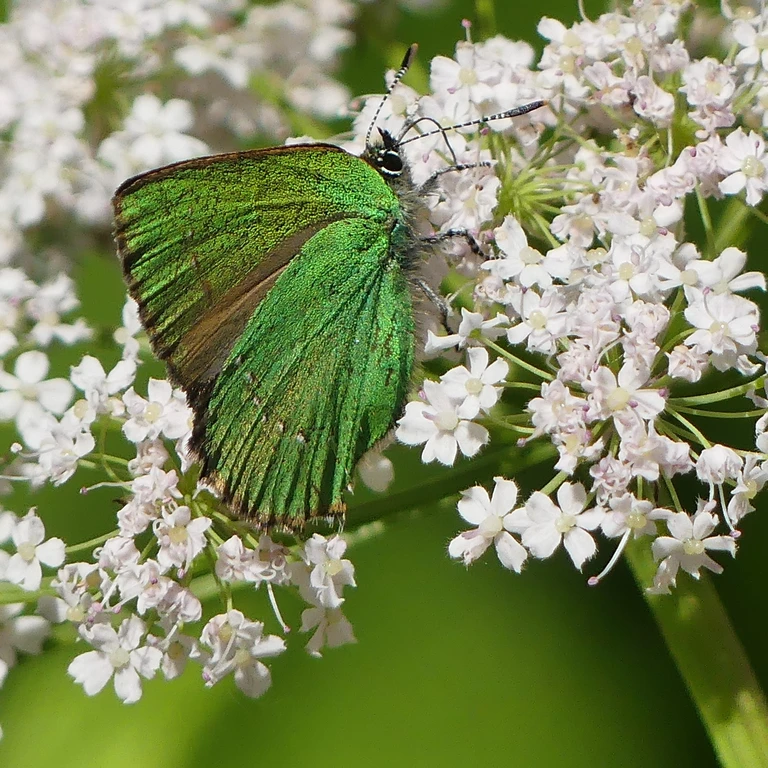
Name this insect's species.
Callophrys rubi
